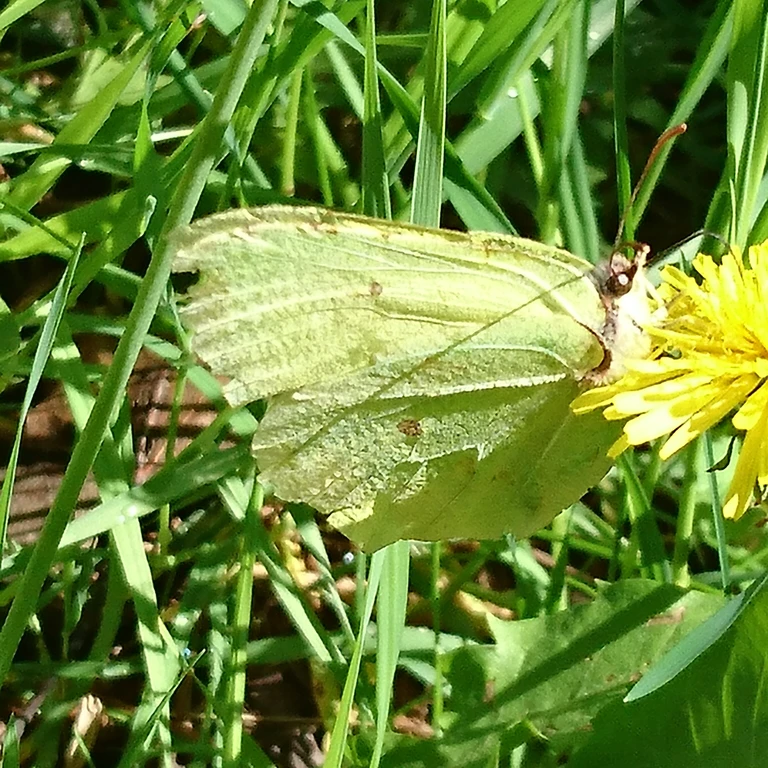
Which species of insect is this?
Gonepteryx rhamni
